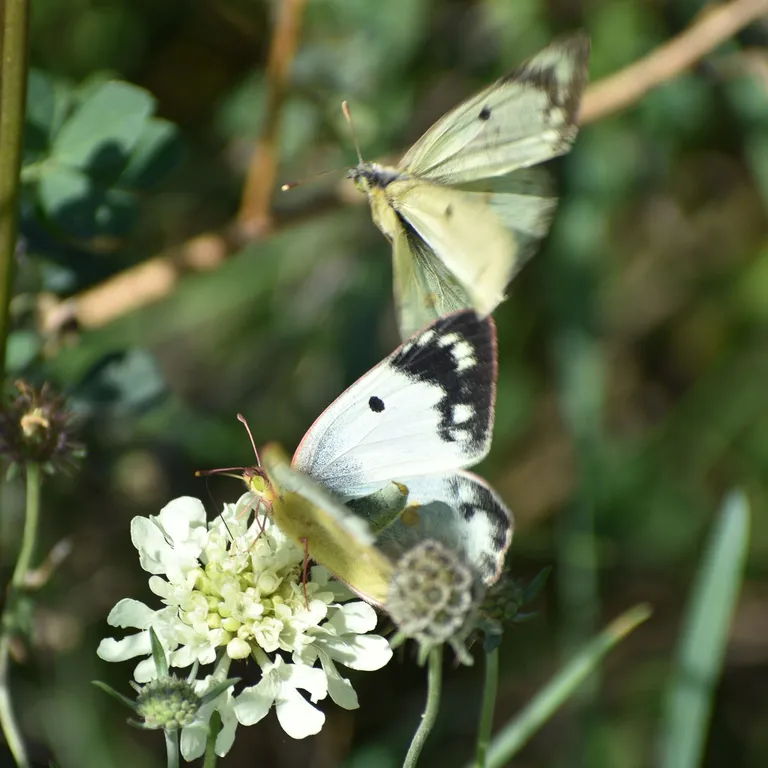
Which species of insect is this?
Colias hyale/alfacariensis
